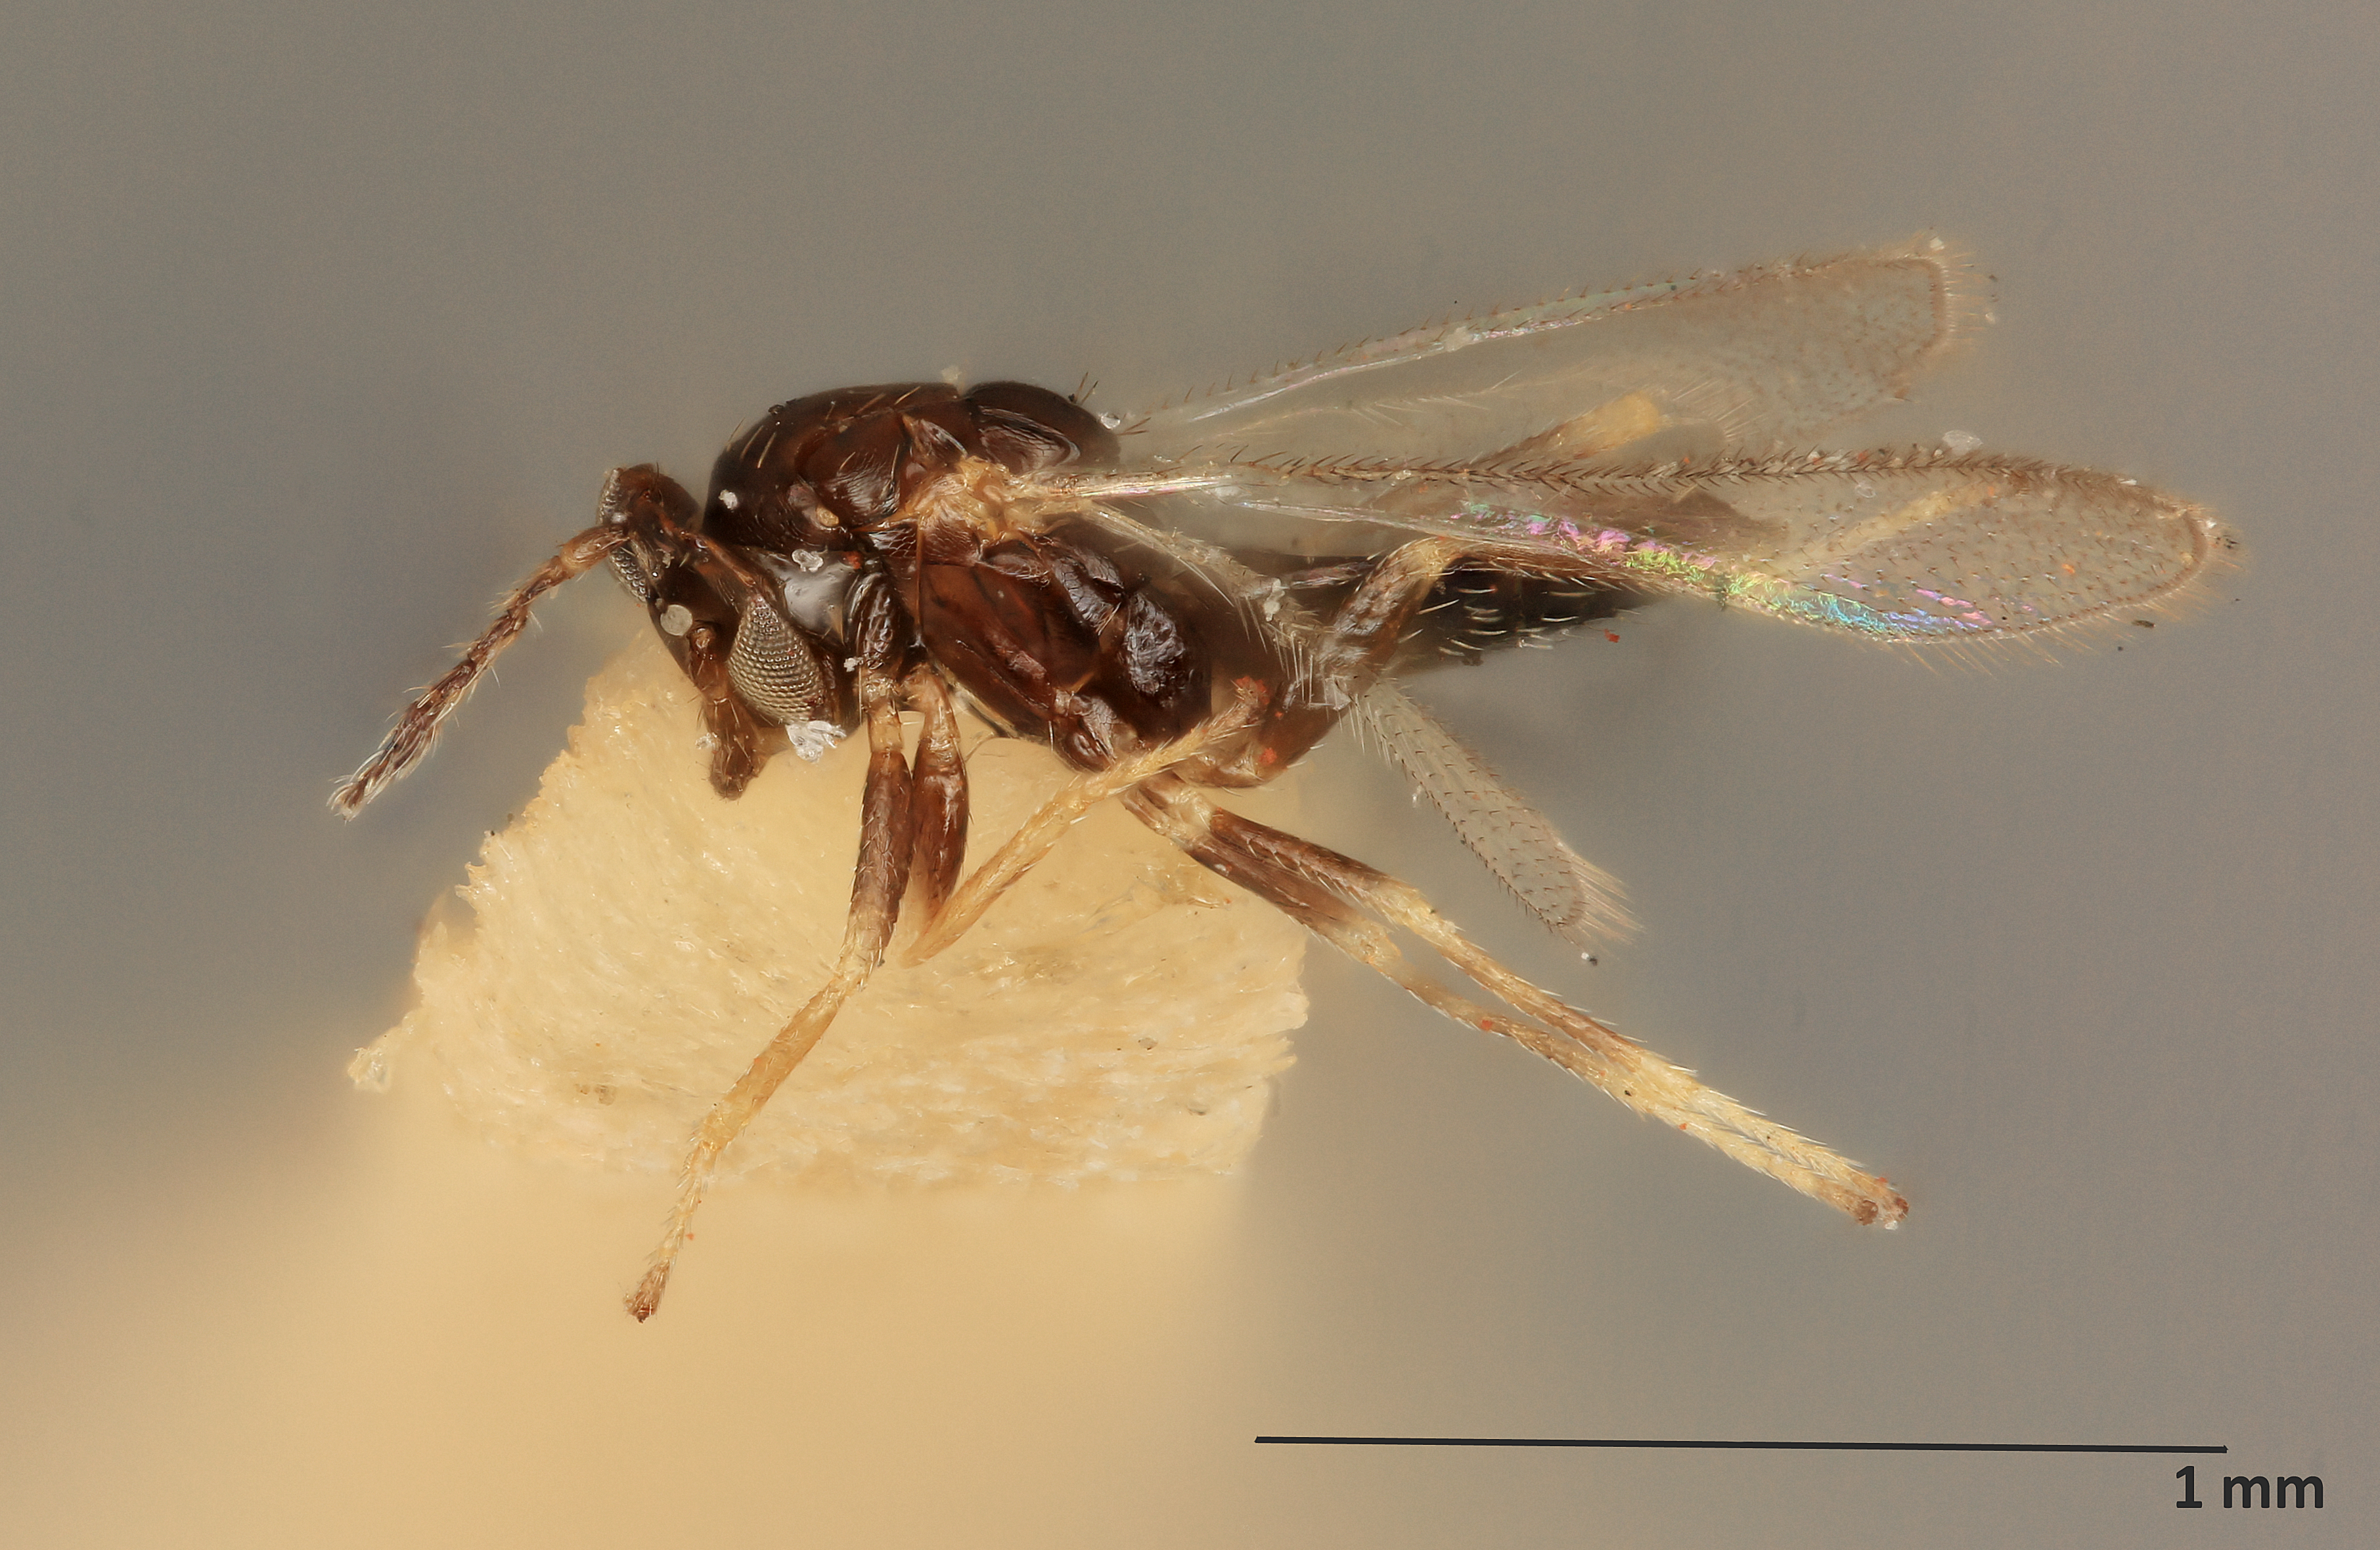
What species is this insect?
Tetrastichus silvaticus
